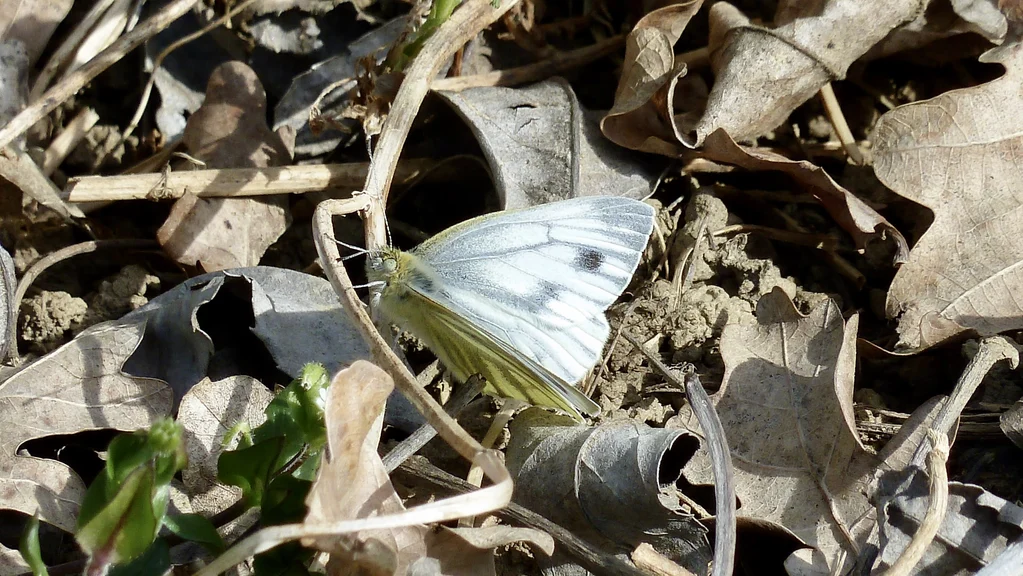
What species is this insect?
Pieris napi
